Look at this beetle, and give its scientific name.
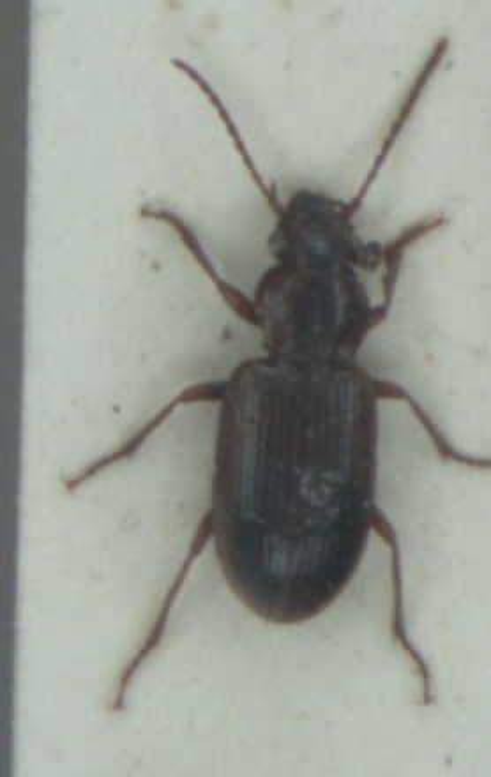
Dicheirotrichus gustavii
